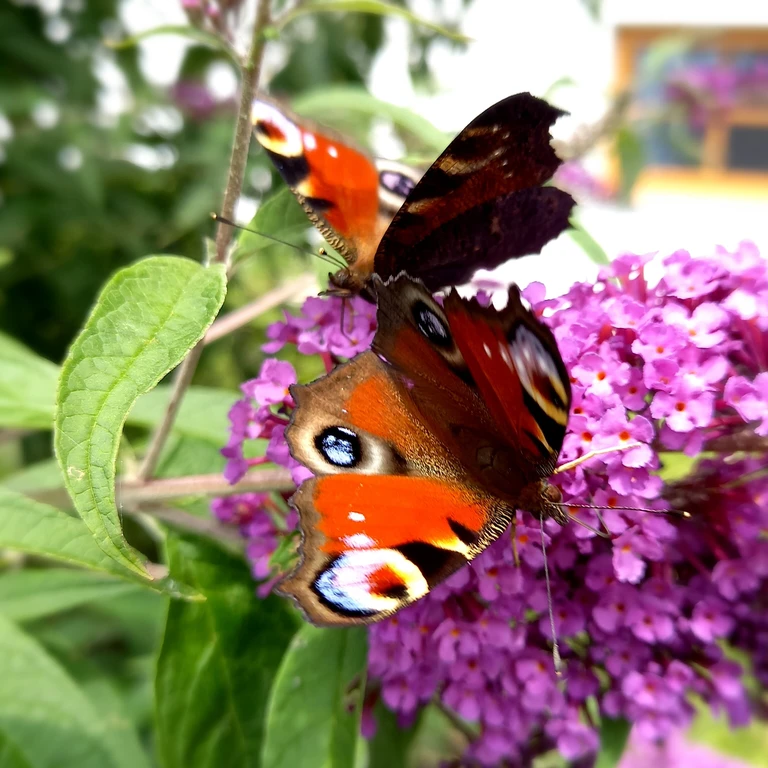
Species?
Aglais io
